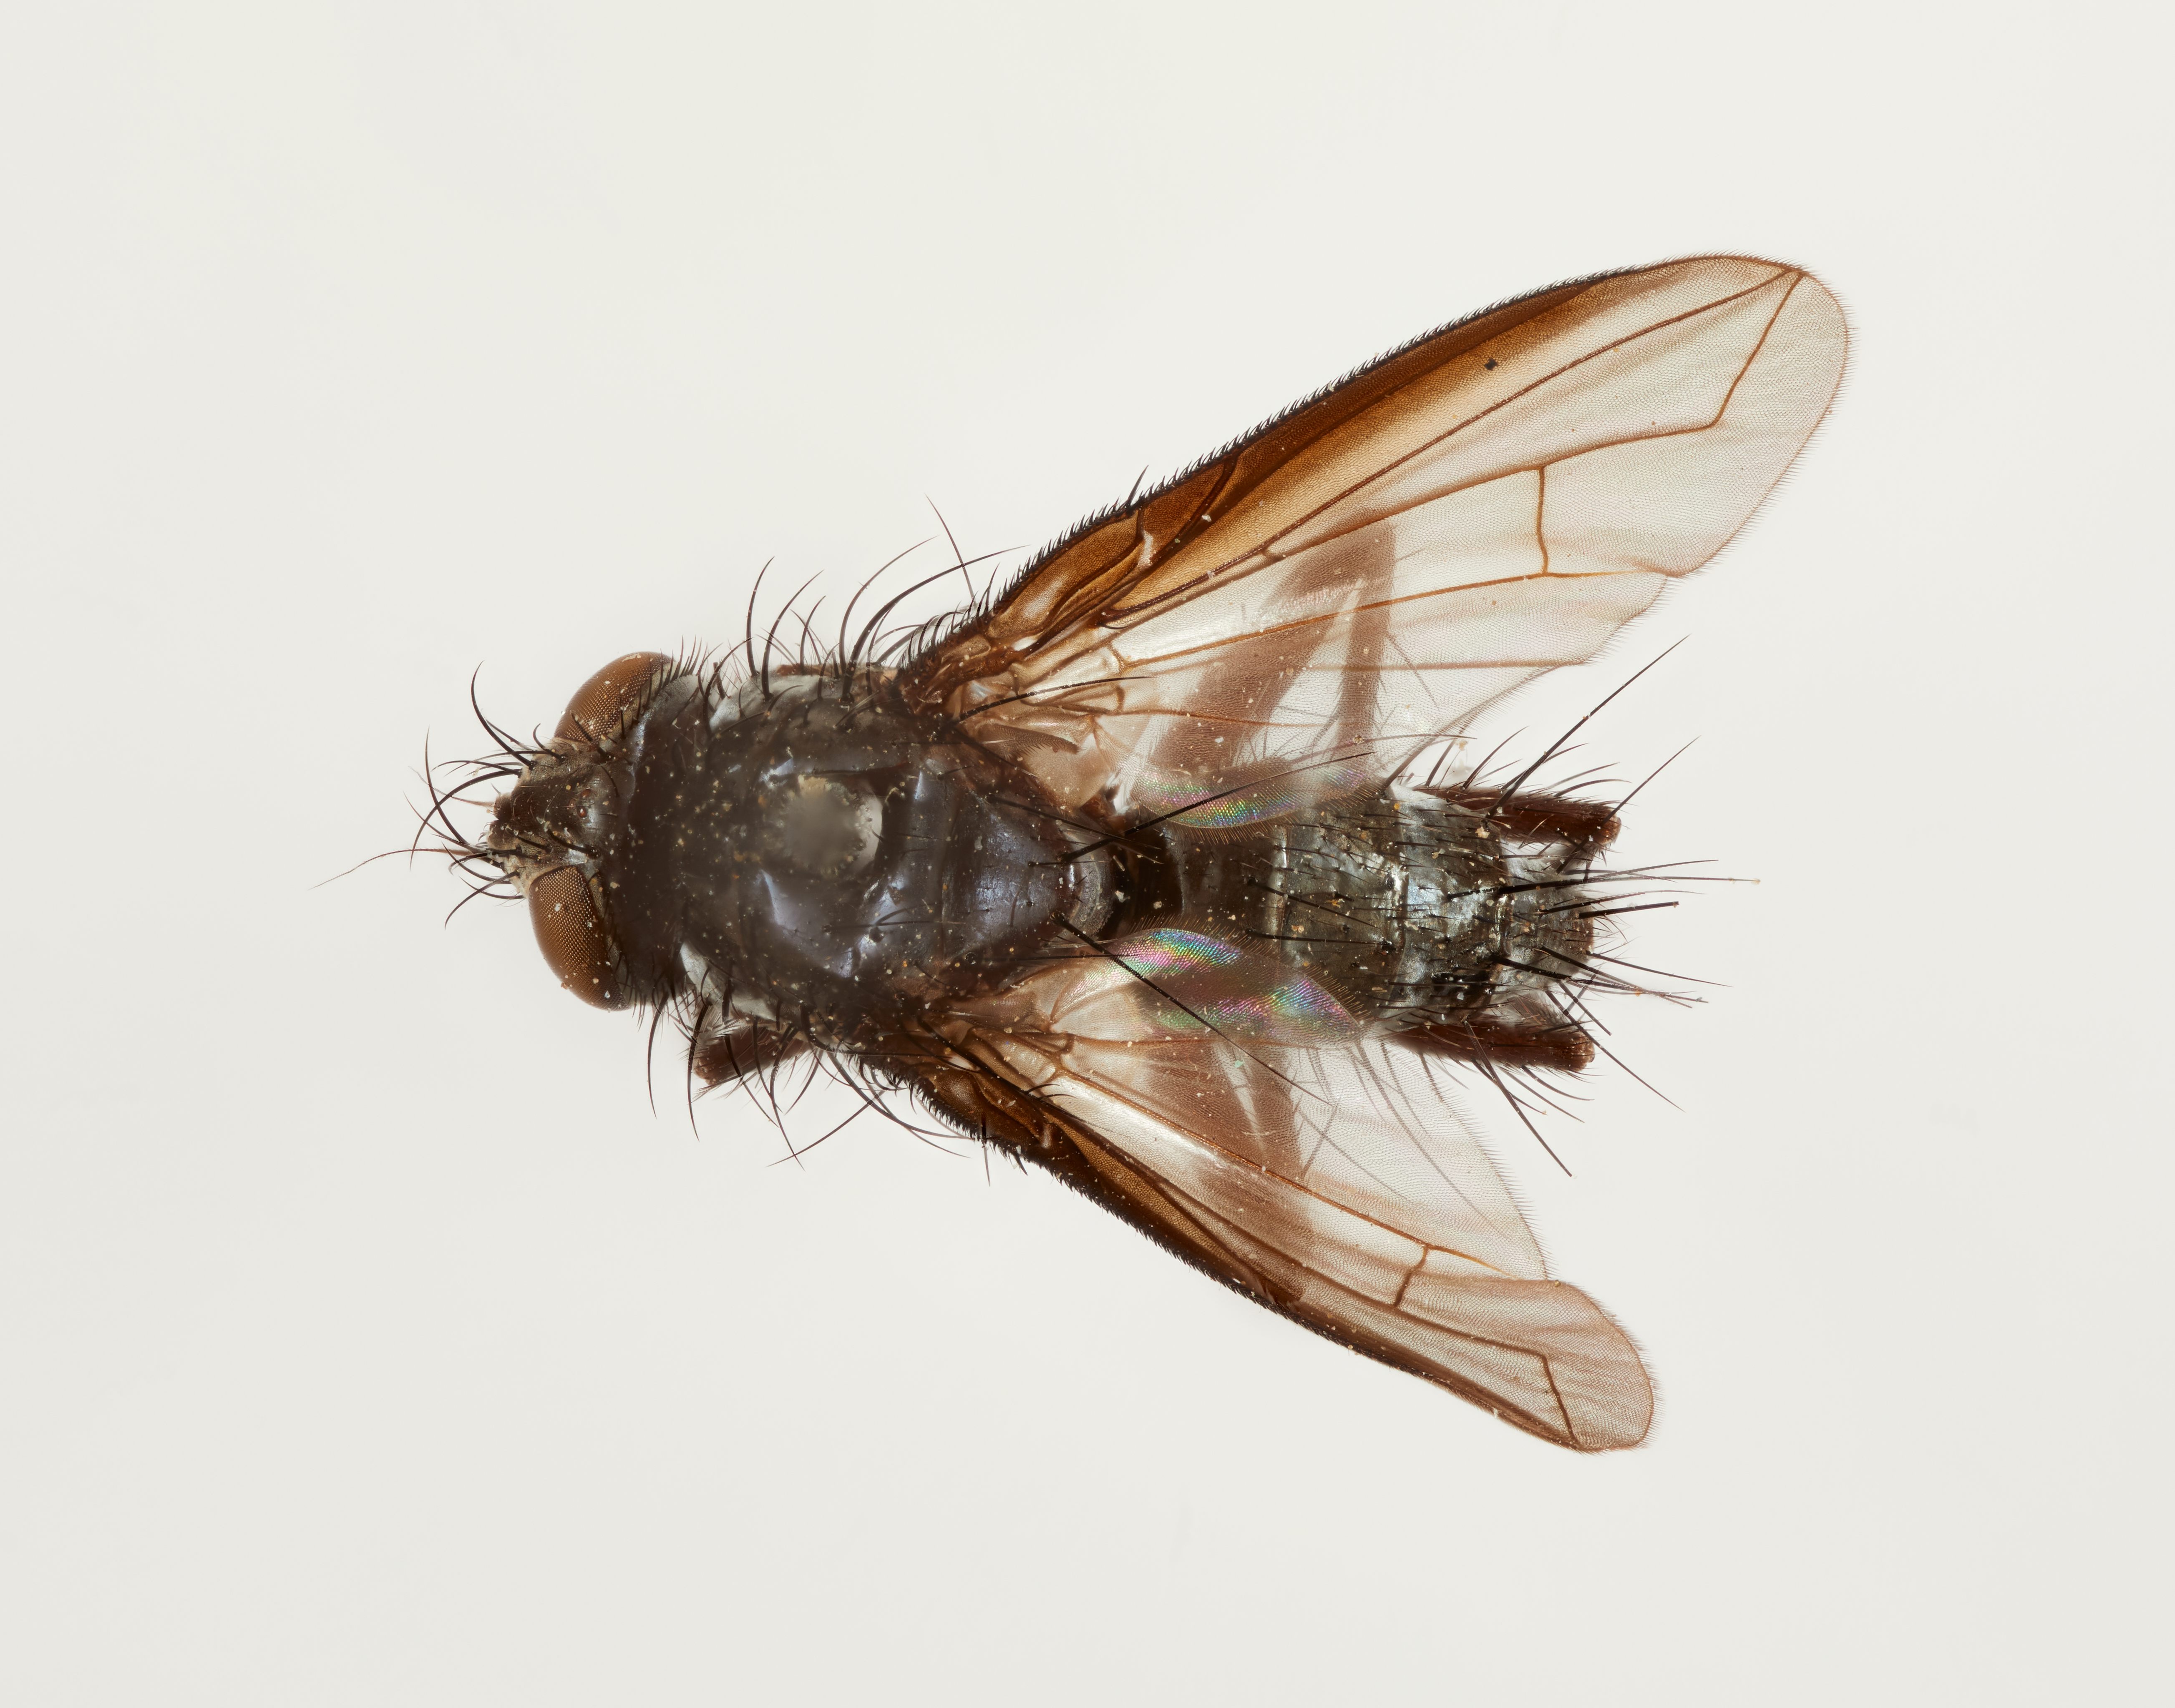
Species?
Oedemamedina costalis
